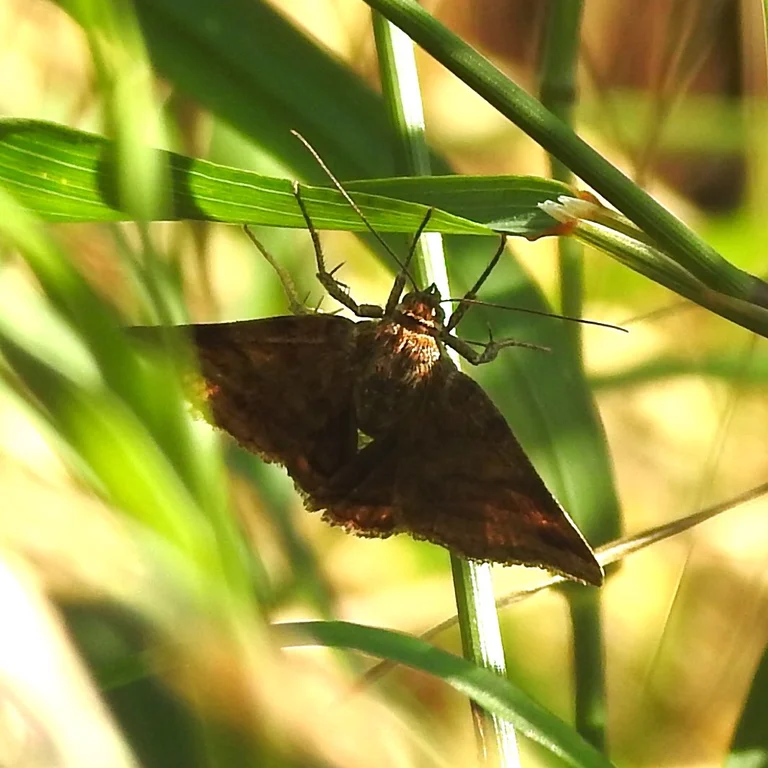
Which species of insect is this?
Euclidia glyphica
